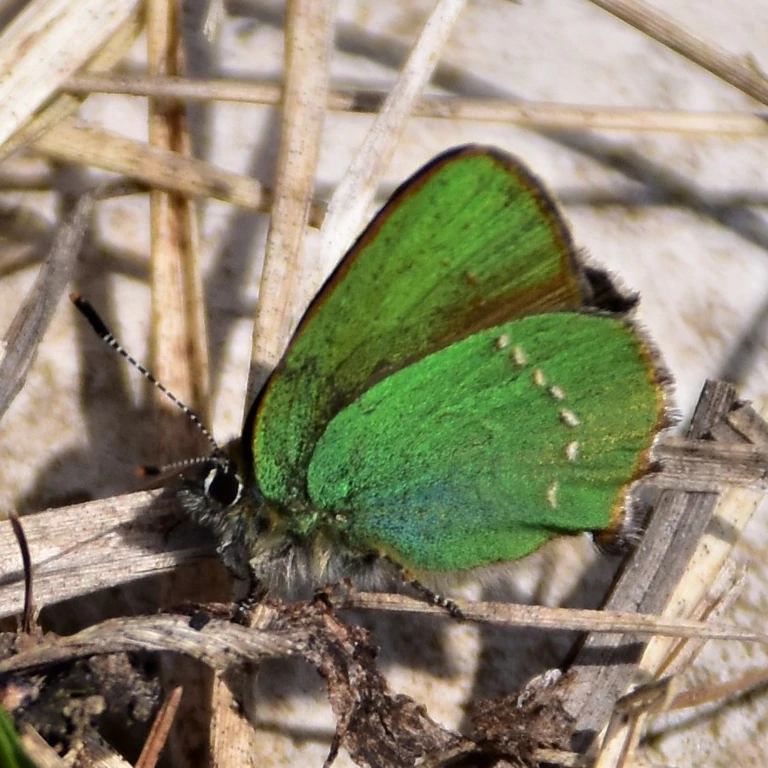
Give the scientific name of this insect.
Callophrys rubi
